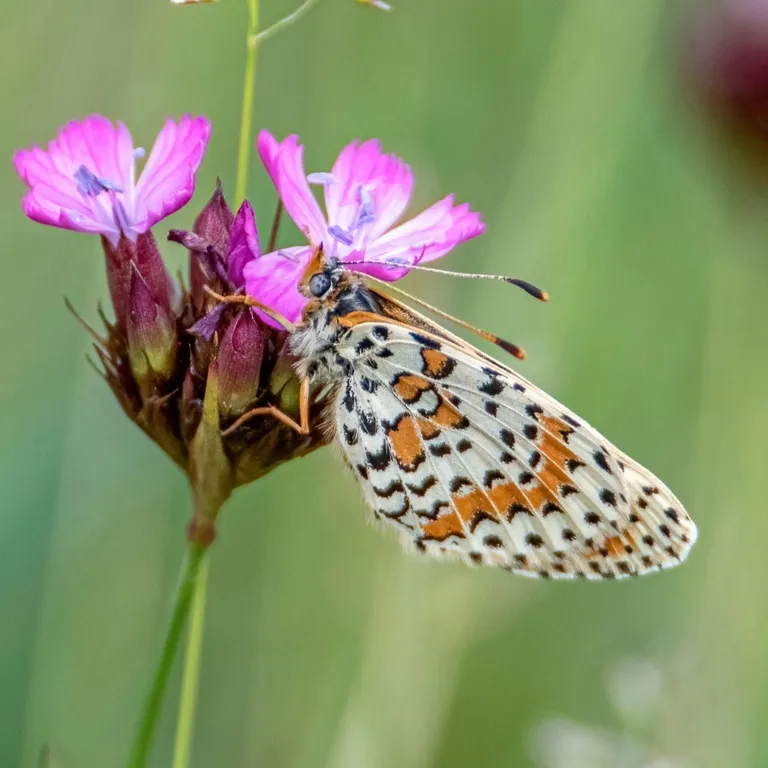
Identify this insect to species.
Melitaea didyma
